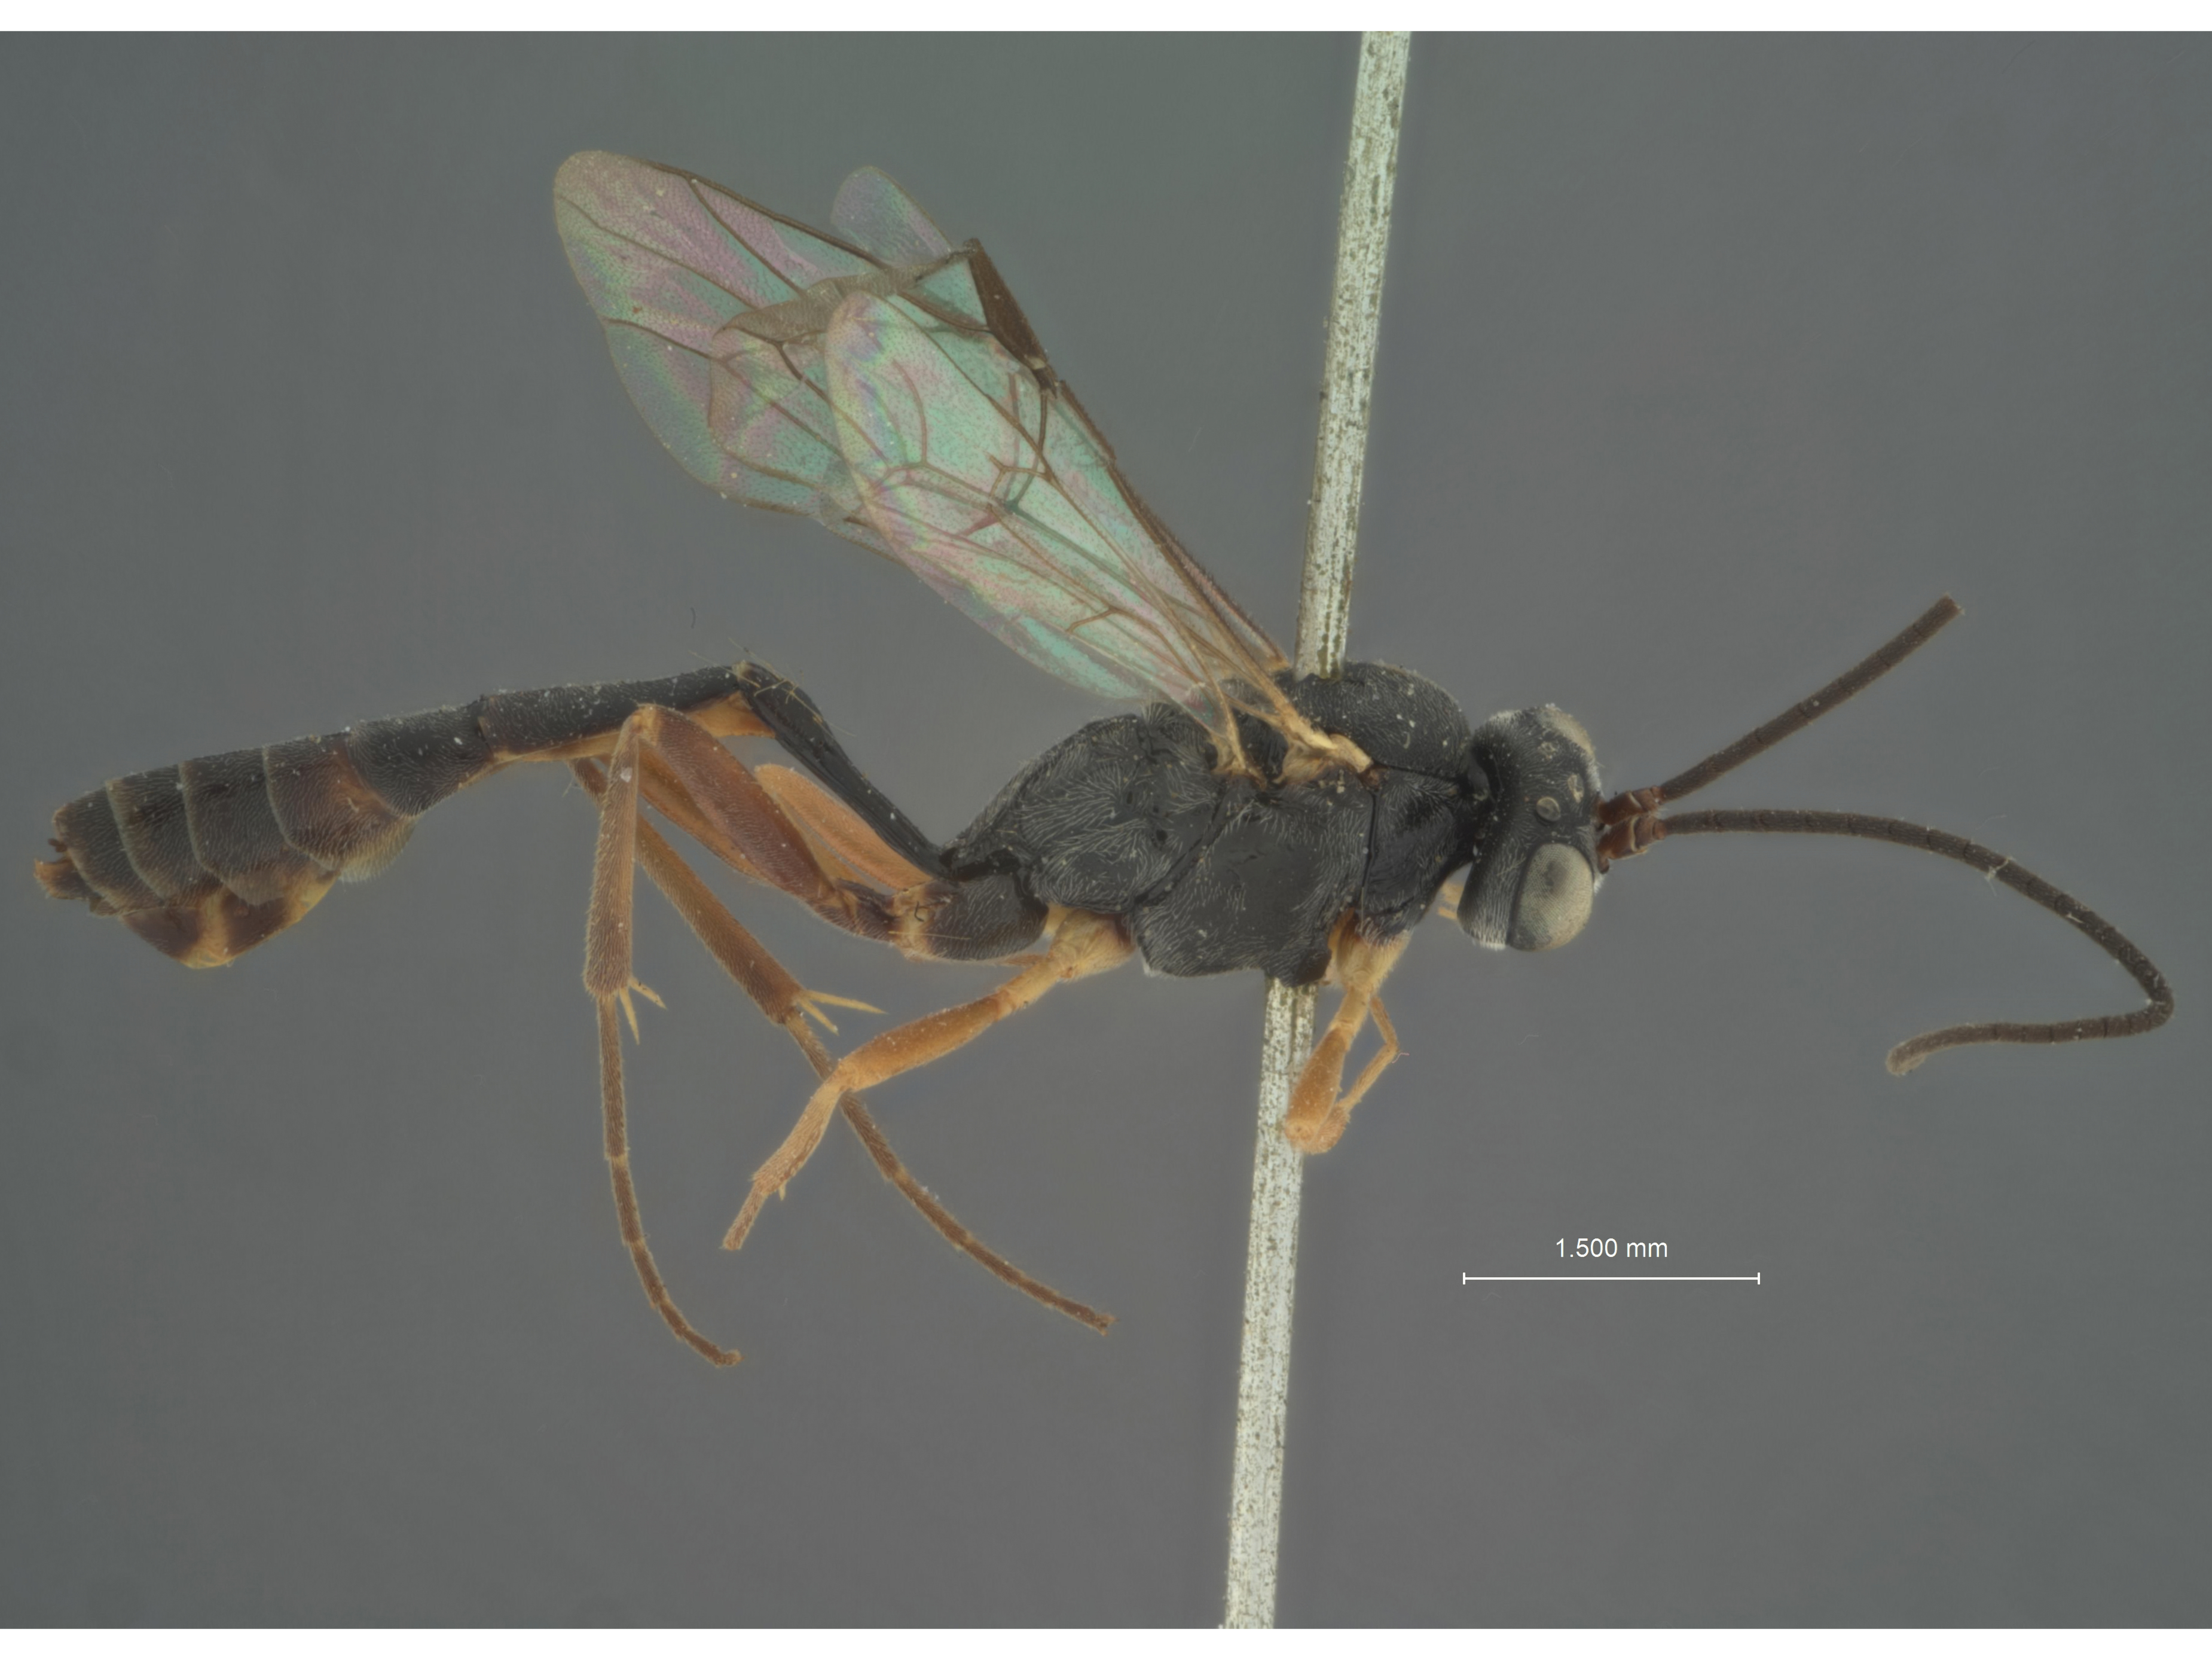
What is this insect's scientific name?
Limneria erythropus
